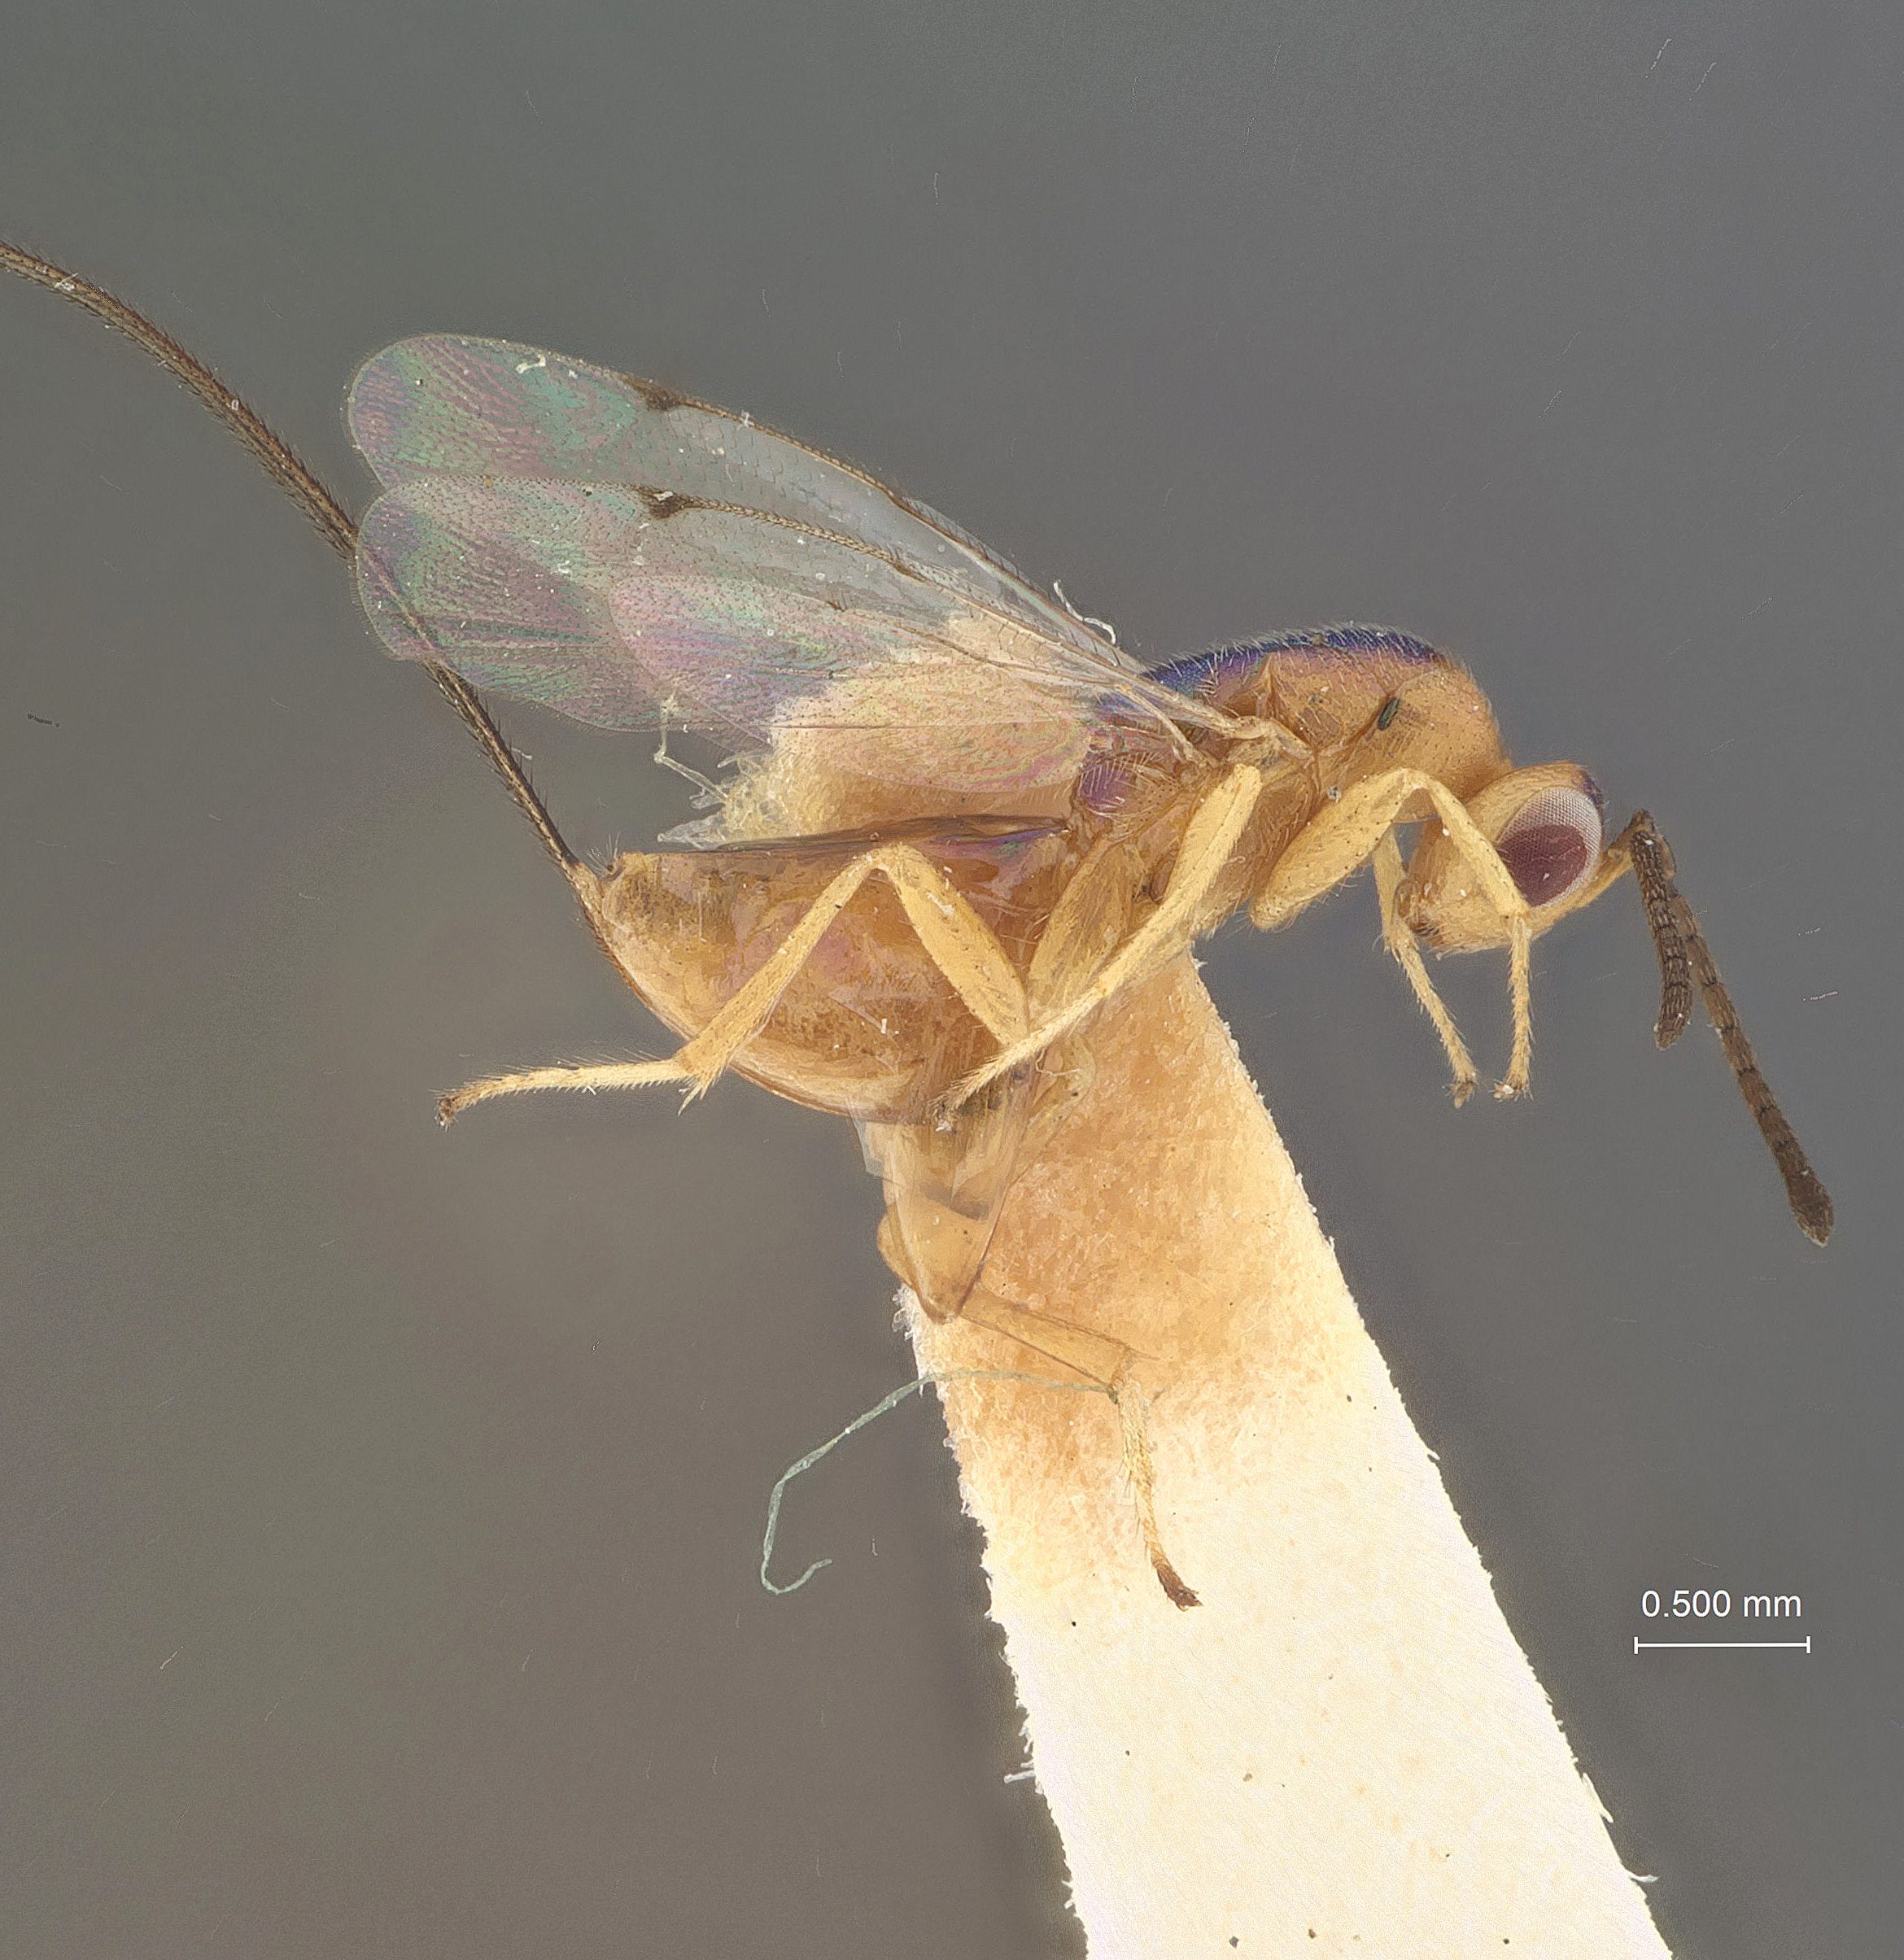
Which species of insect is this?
Torymus rugglesi
